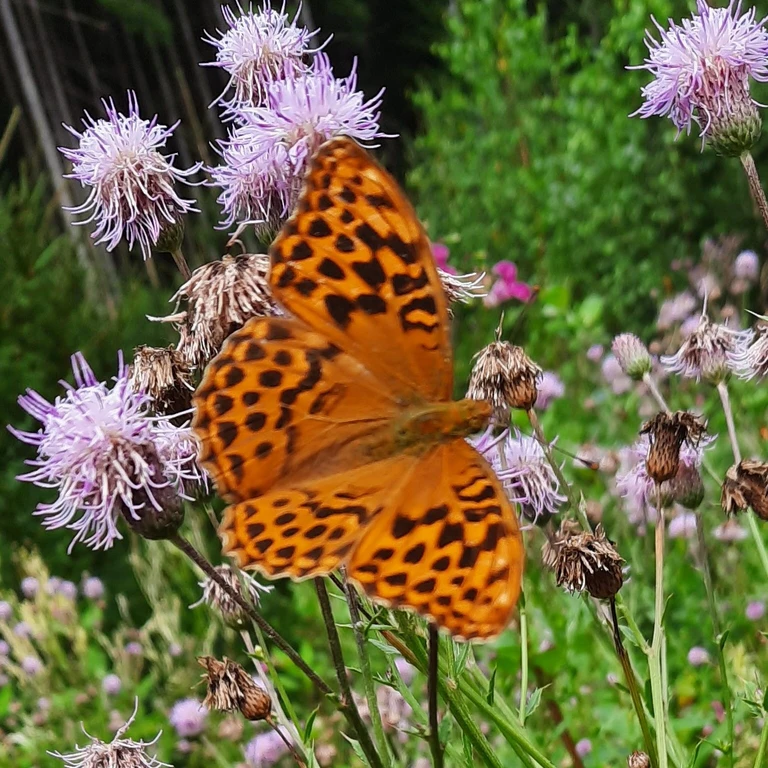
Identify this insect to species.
Argynnis paphia
